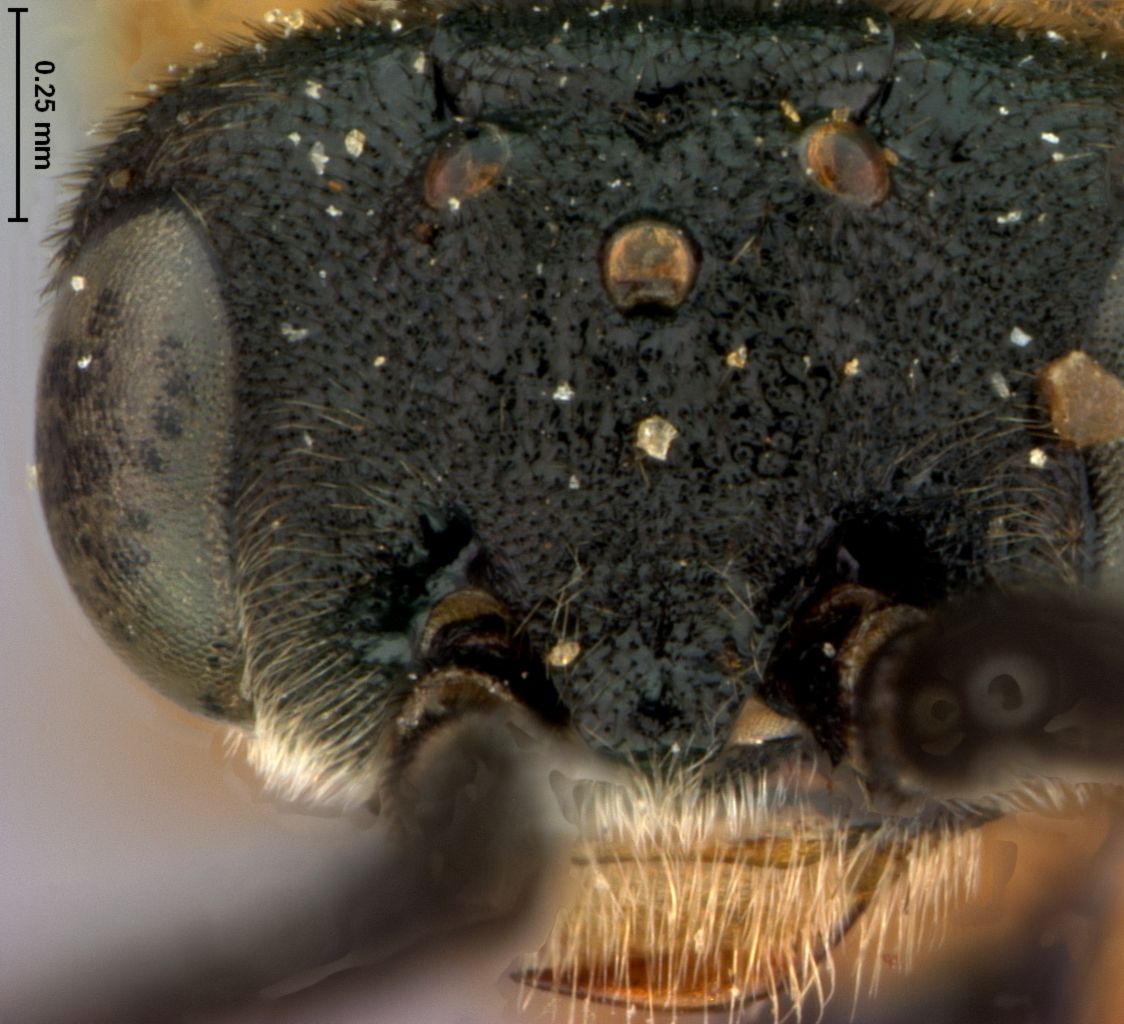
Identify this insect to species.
Pristiphora occidentalis
